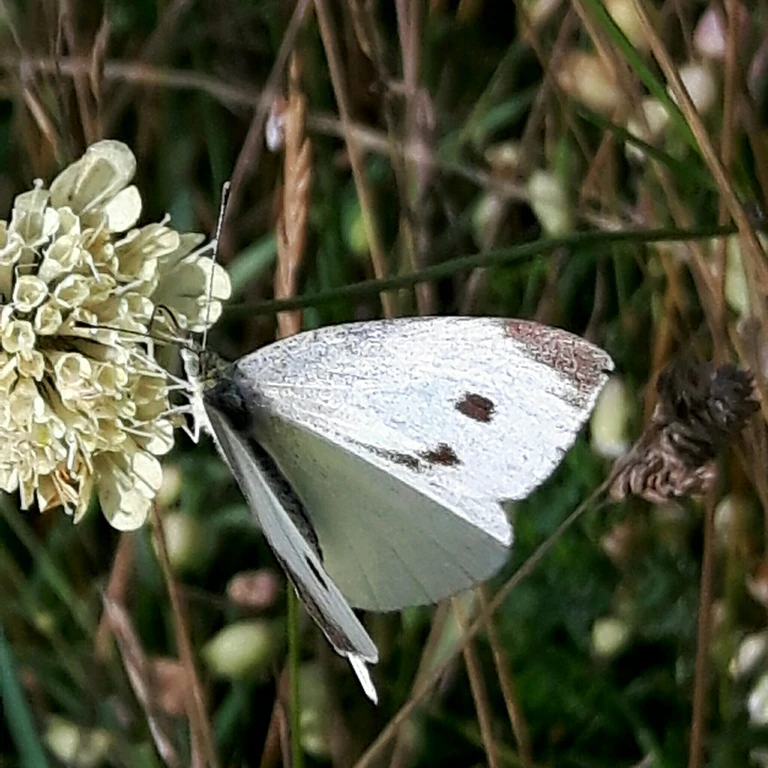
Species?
Pieris rapae
